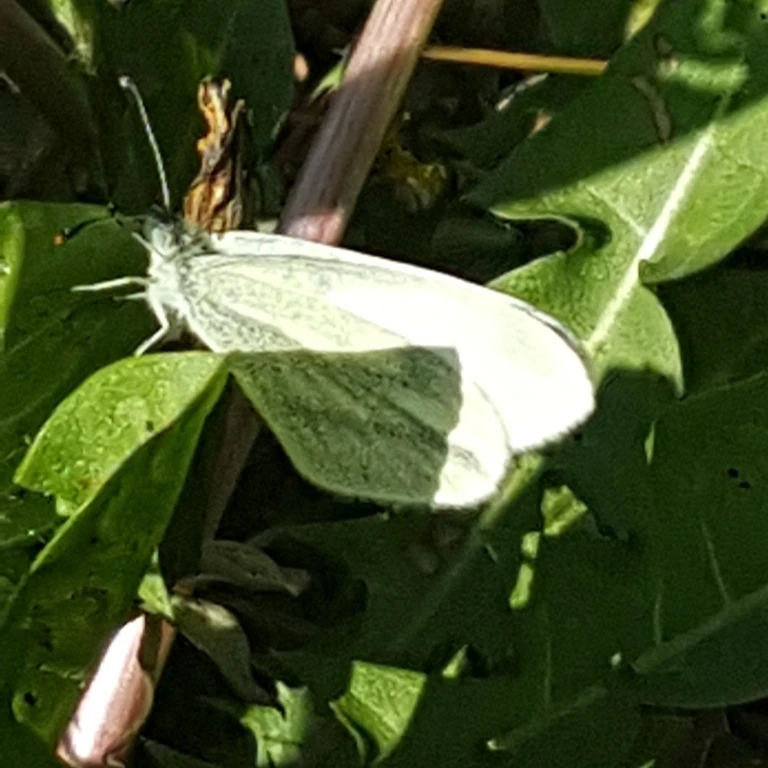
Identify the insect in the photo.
Leptidea sinapis/juvernica
